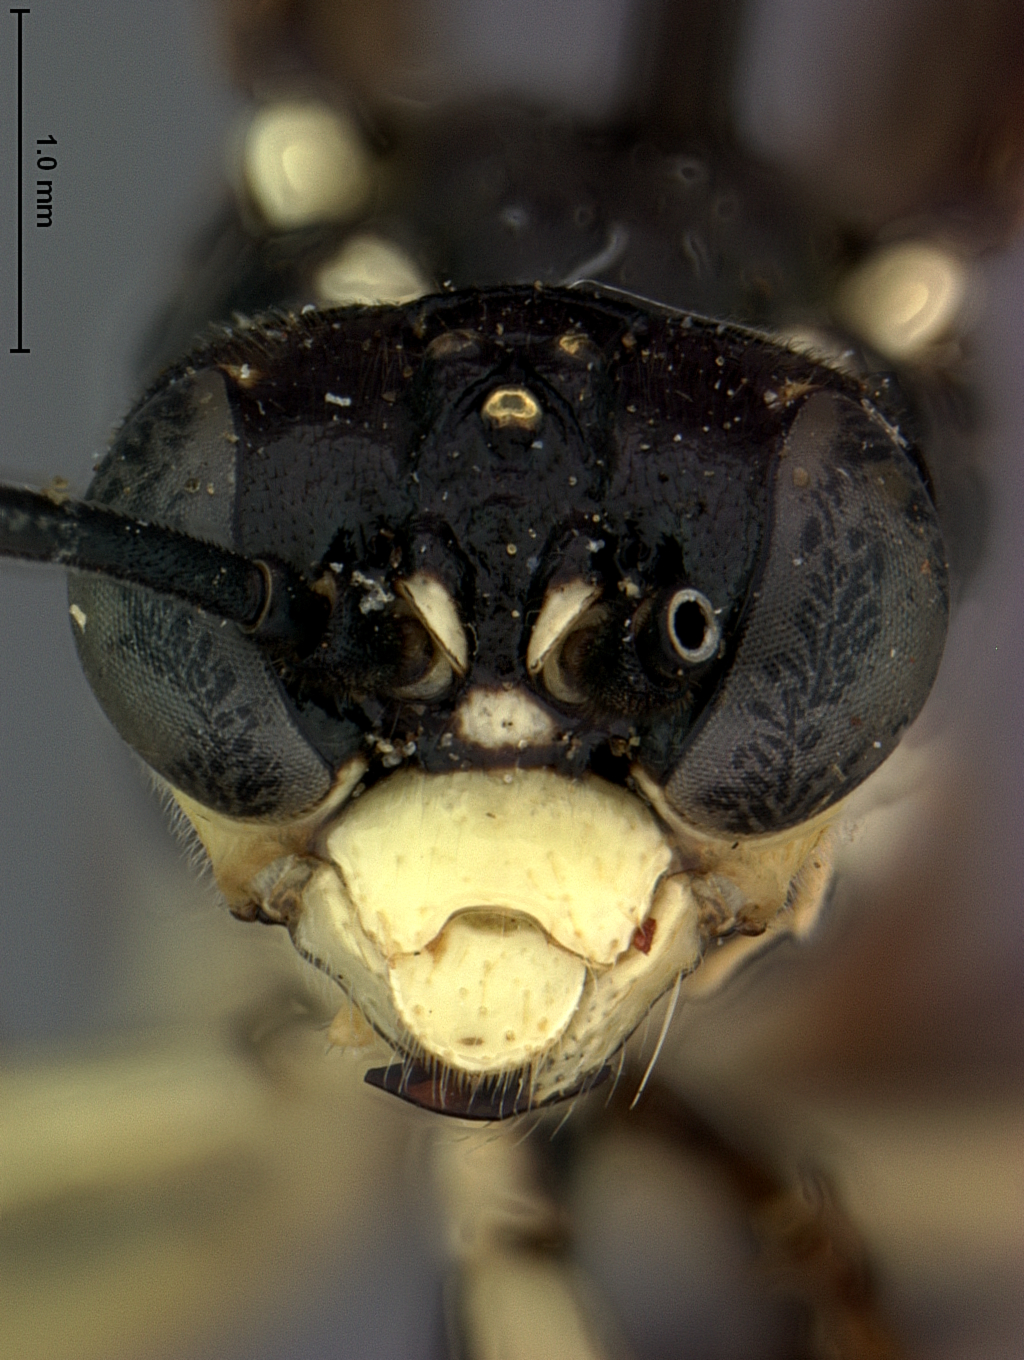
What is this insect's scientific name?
Tenthredo varifrons
